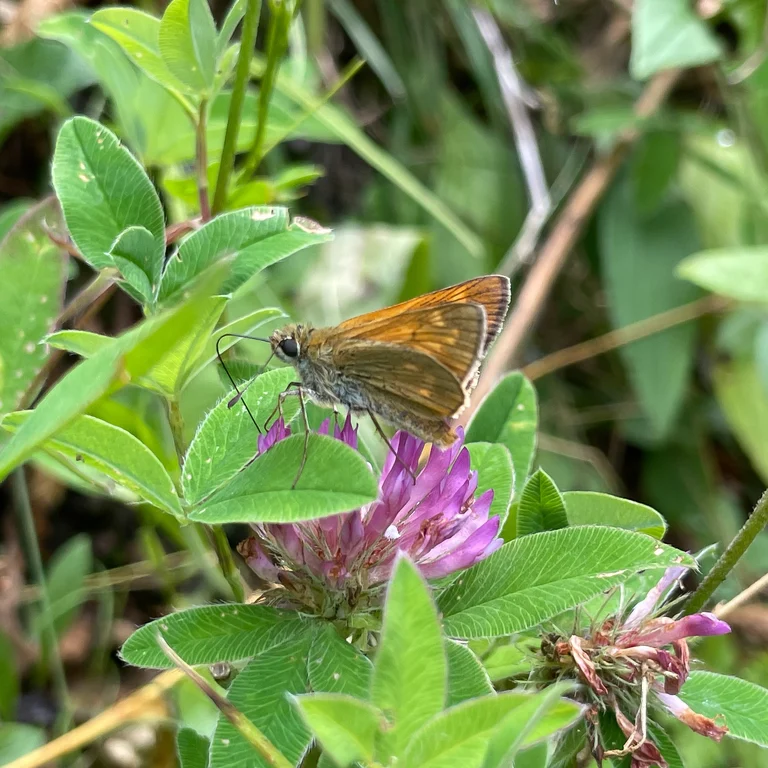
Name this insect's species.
Ochlodes sylvanus (also Ochlodes venata)
